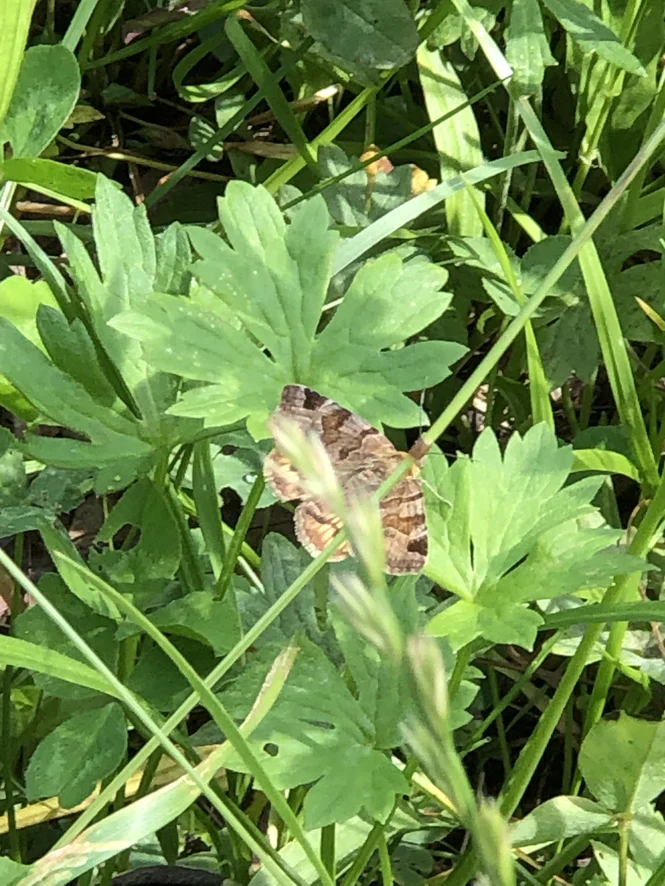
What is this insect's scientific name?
Euclidia glyphica
